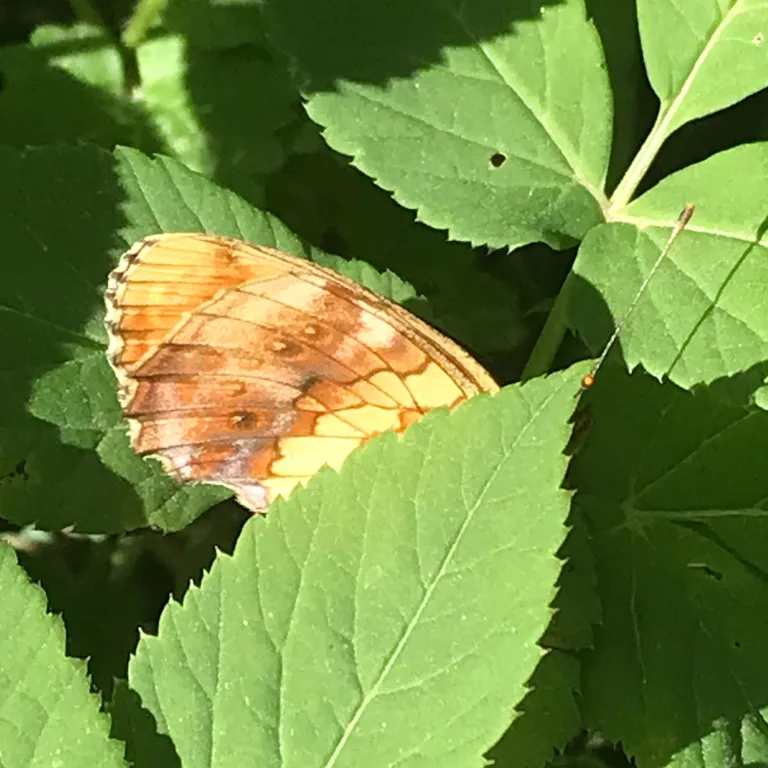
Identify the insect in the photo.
Brenthis daphne
